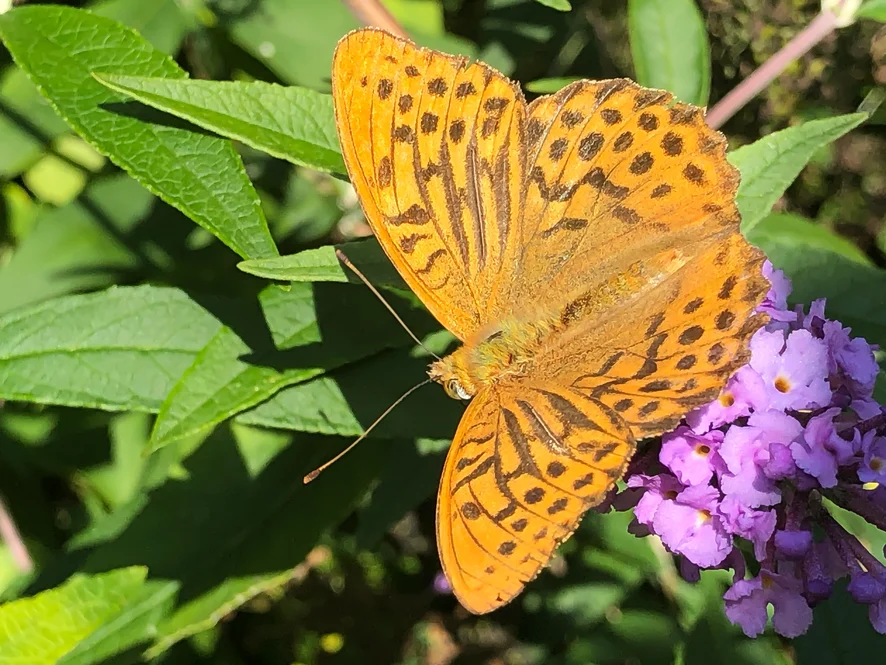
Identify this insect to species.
Argynnis paphia
